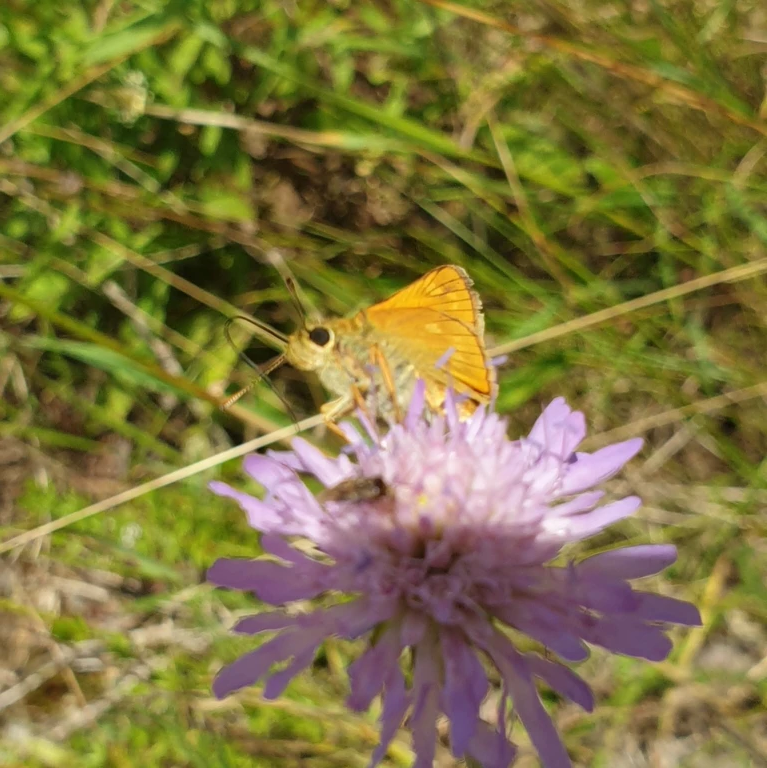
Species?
Ochlodes sylvanus (also Ochlodes venata)
